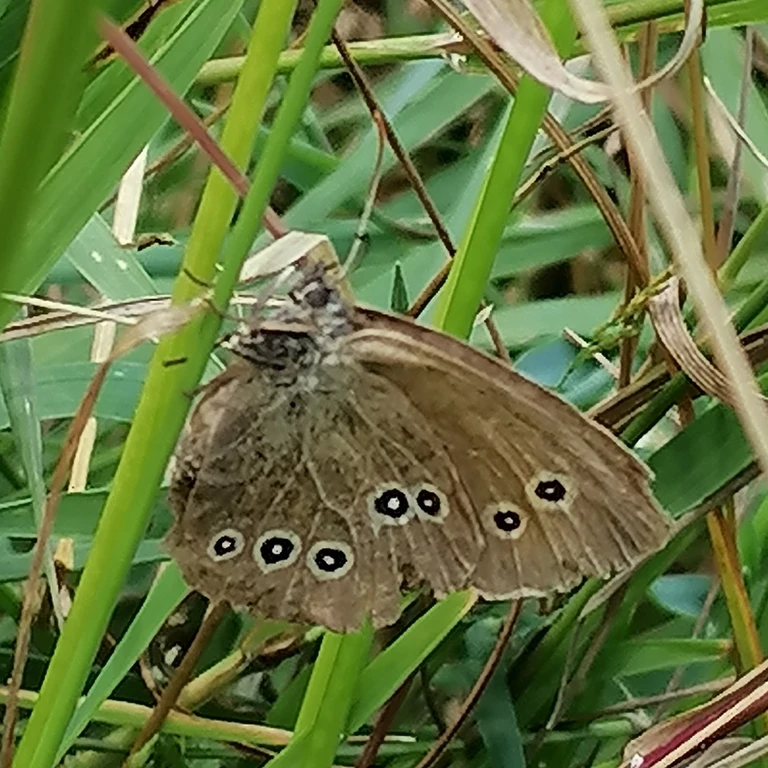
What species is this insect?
Aphantopus hyperantus
